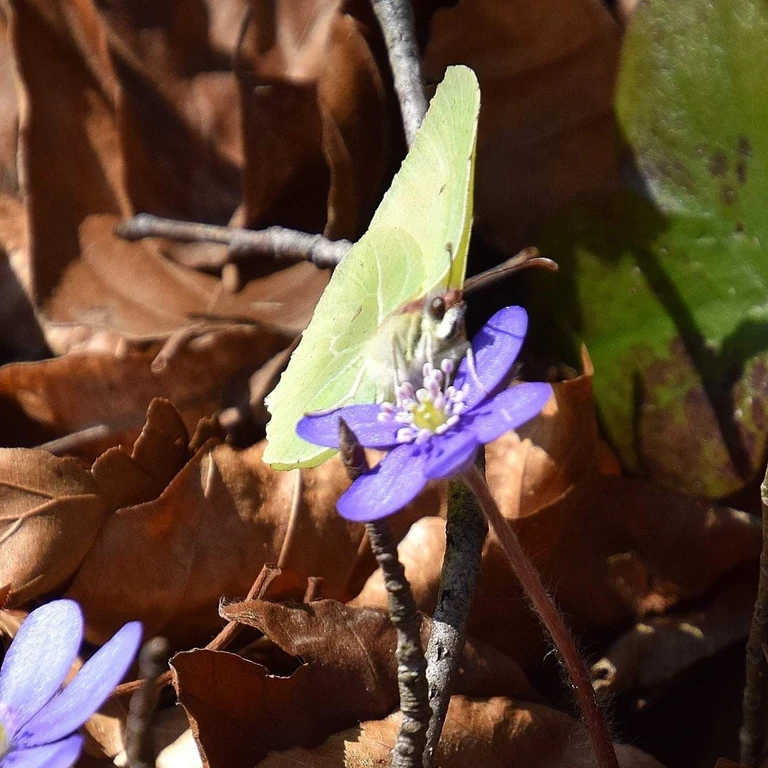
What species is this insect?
Gonepteryx rhamni
